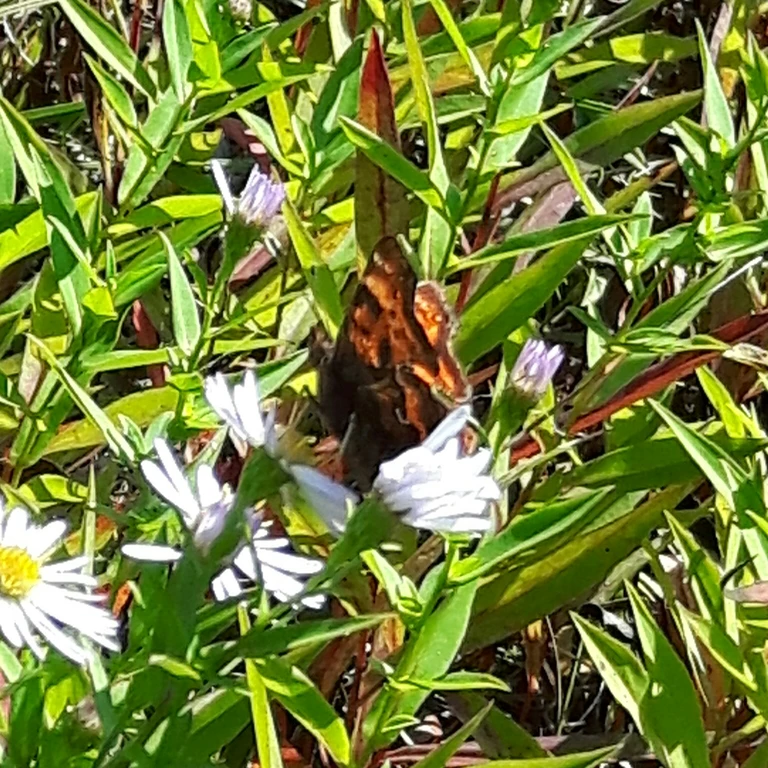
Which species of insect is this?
Polygonia c-album
